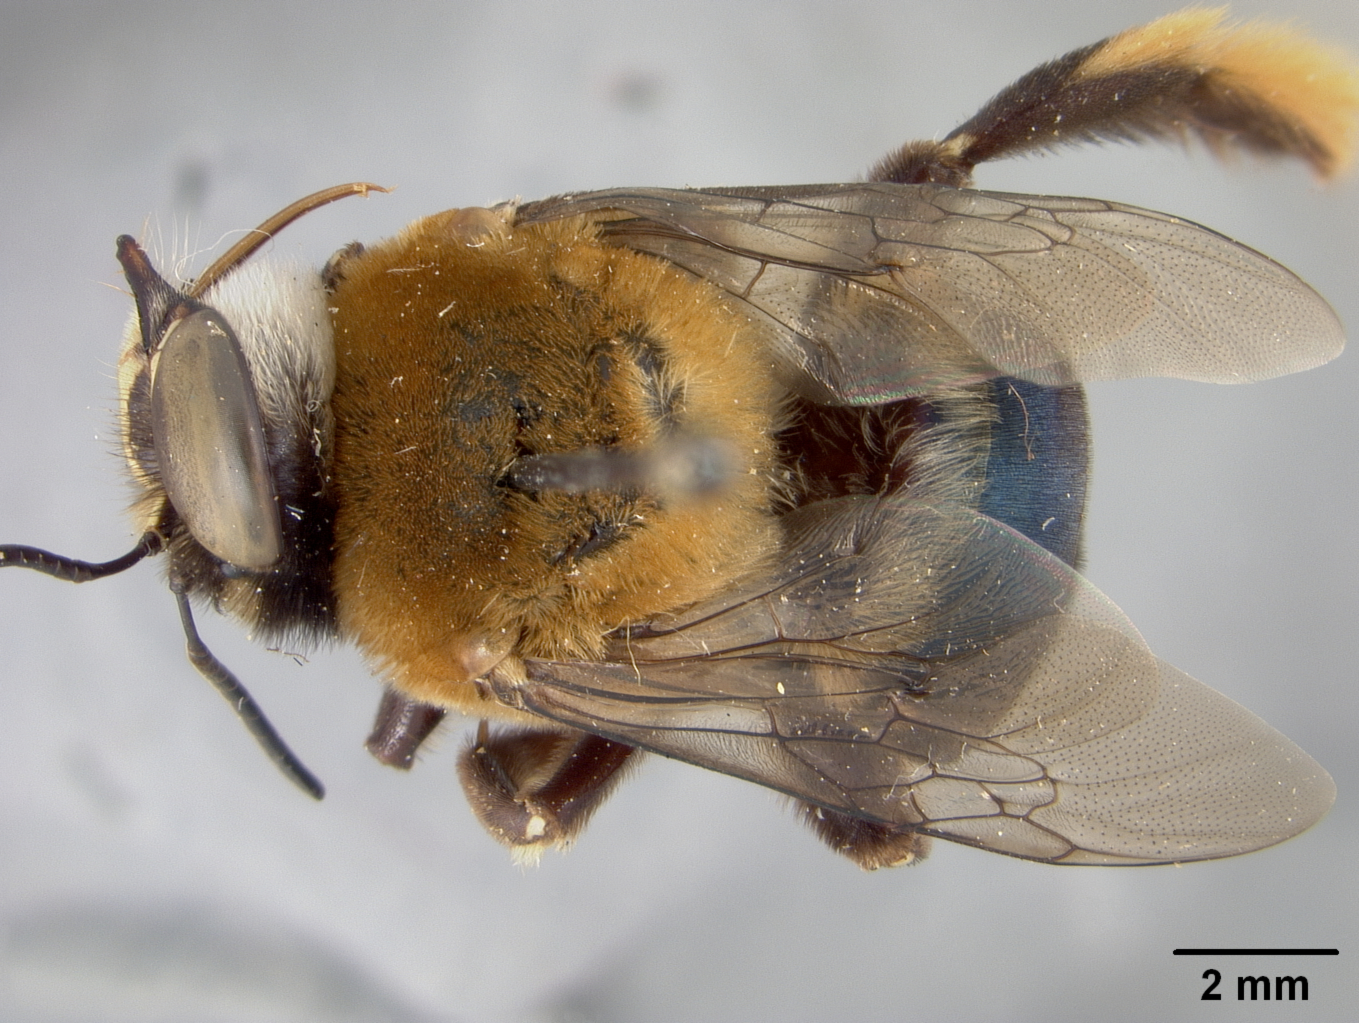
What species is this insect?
Centris versicolor
